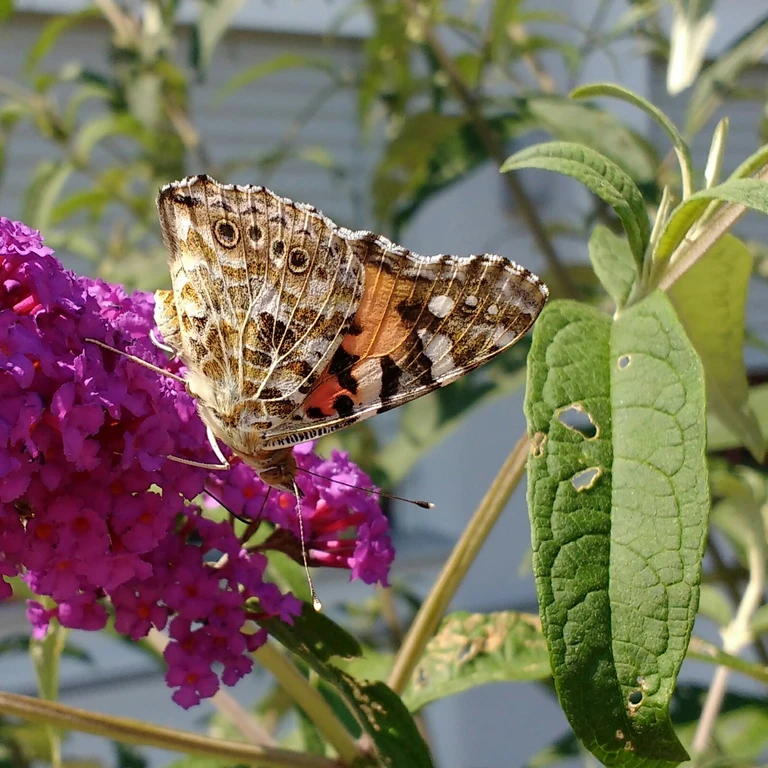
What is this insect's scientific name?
Vanessa cardui
